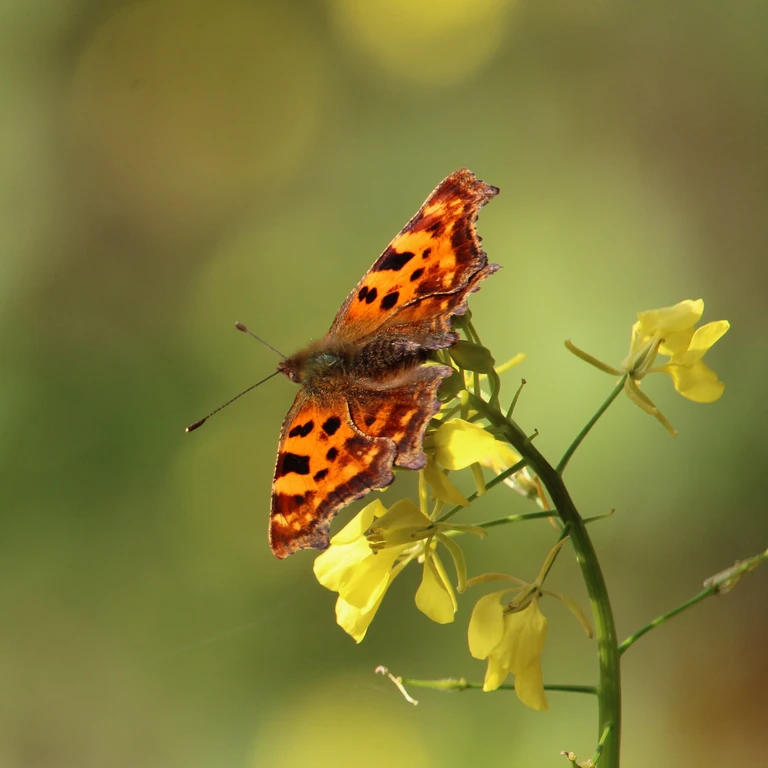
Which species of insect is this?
Polygonia c-album
